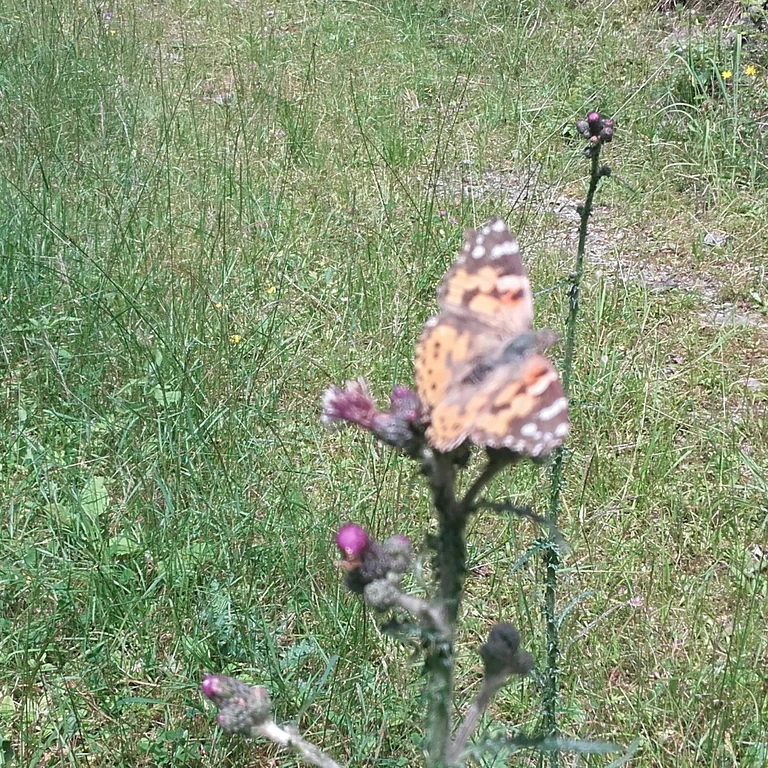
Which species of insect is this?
Vanessa cardui
